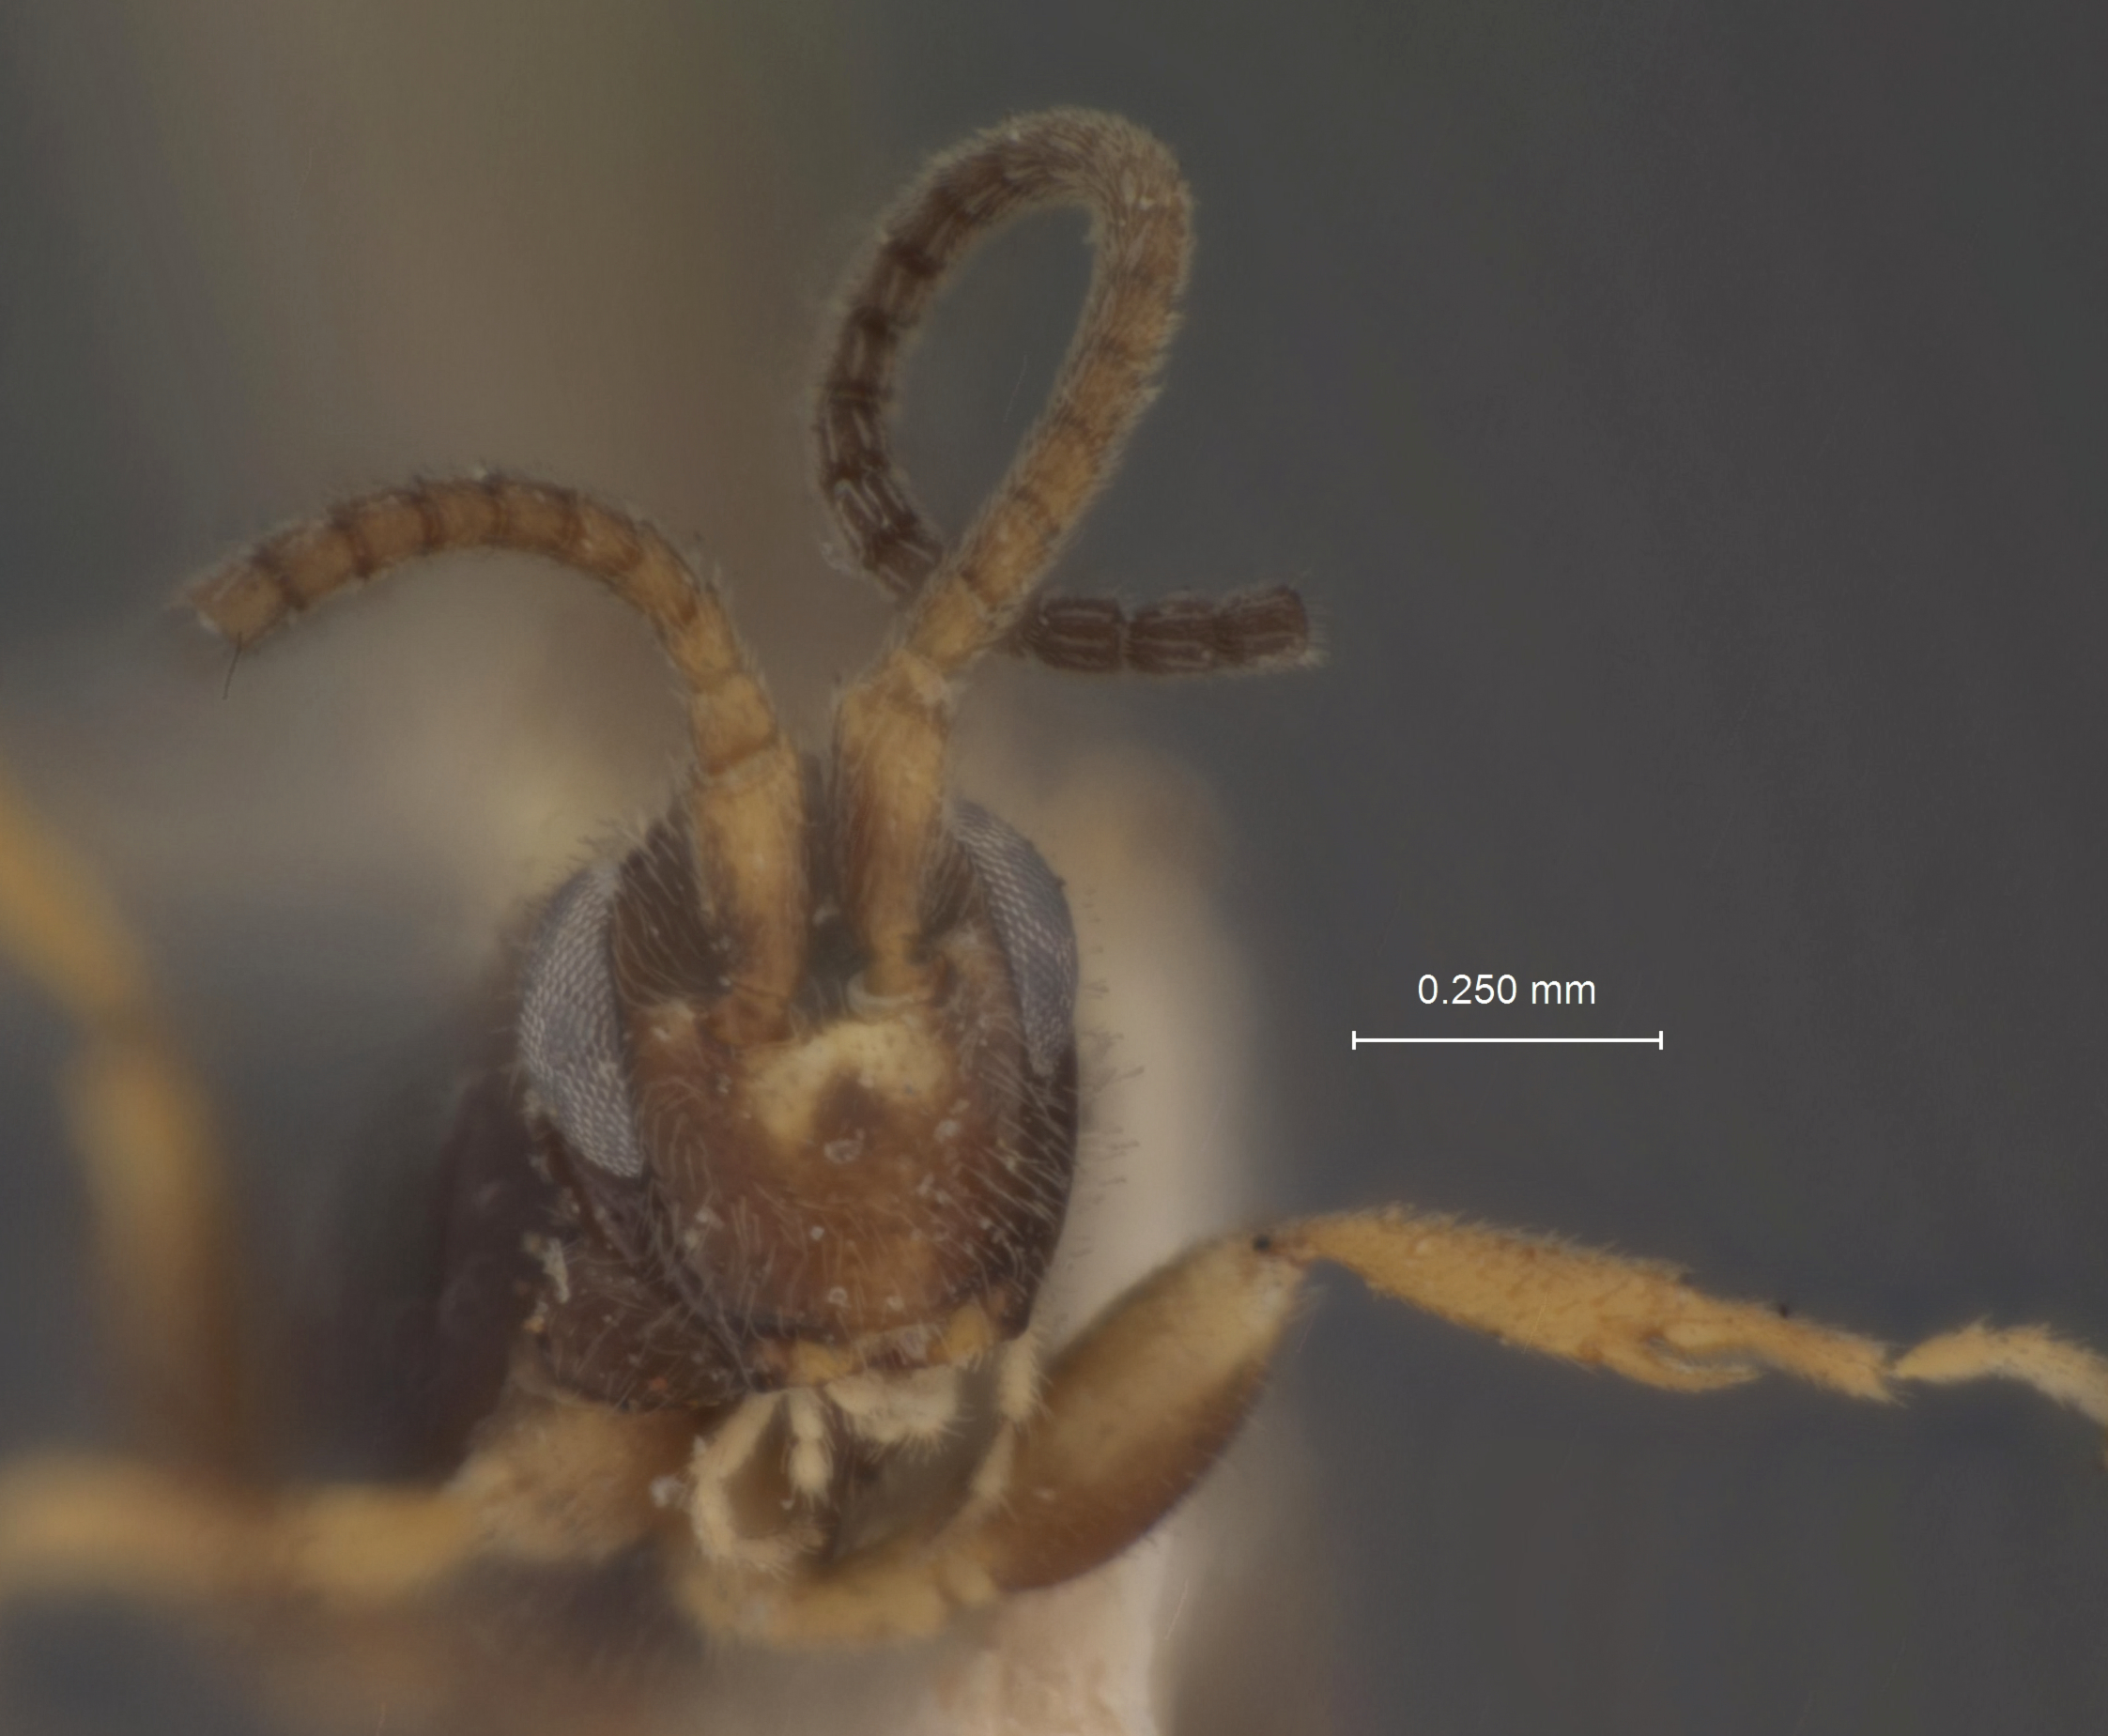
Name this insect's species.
Mnesidacus apicalis
